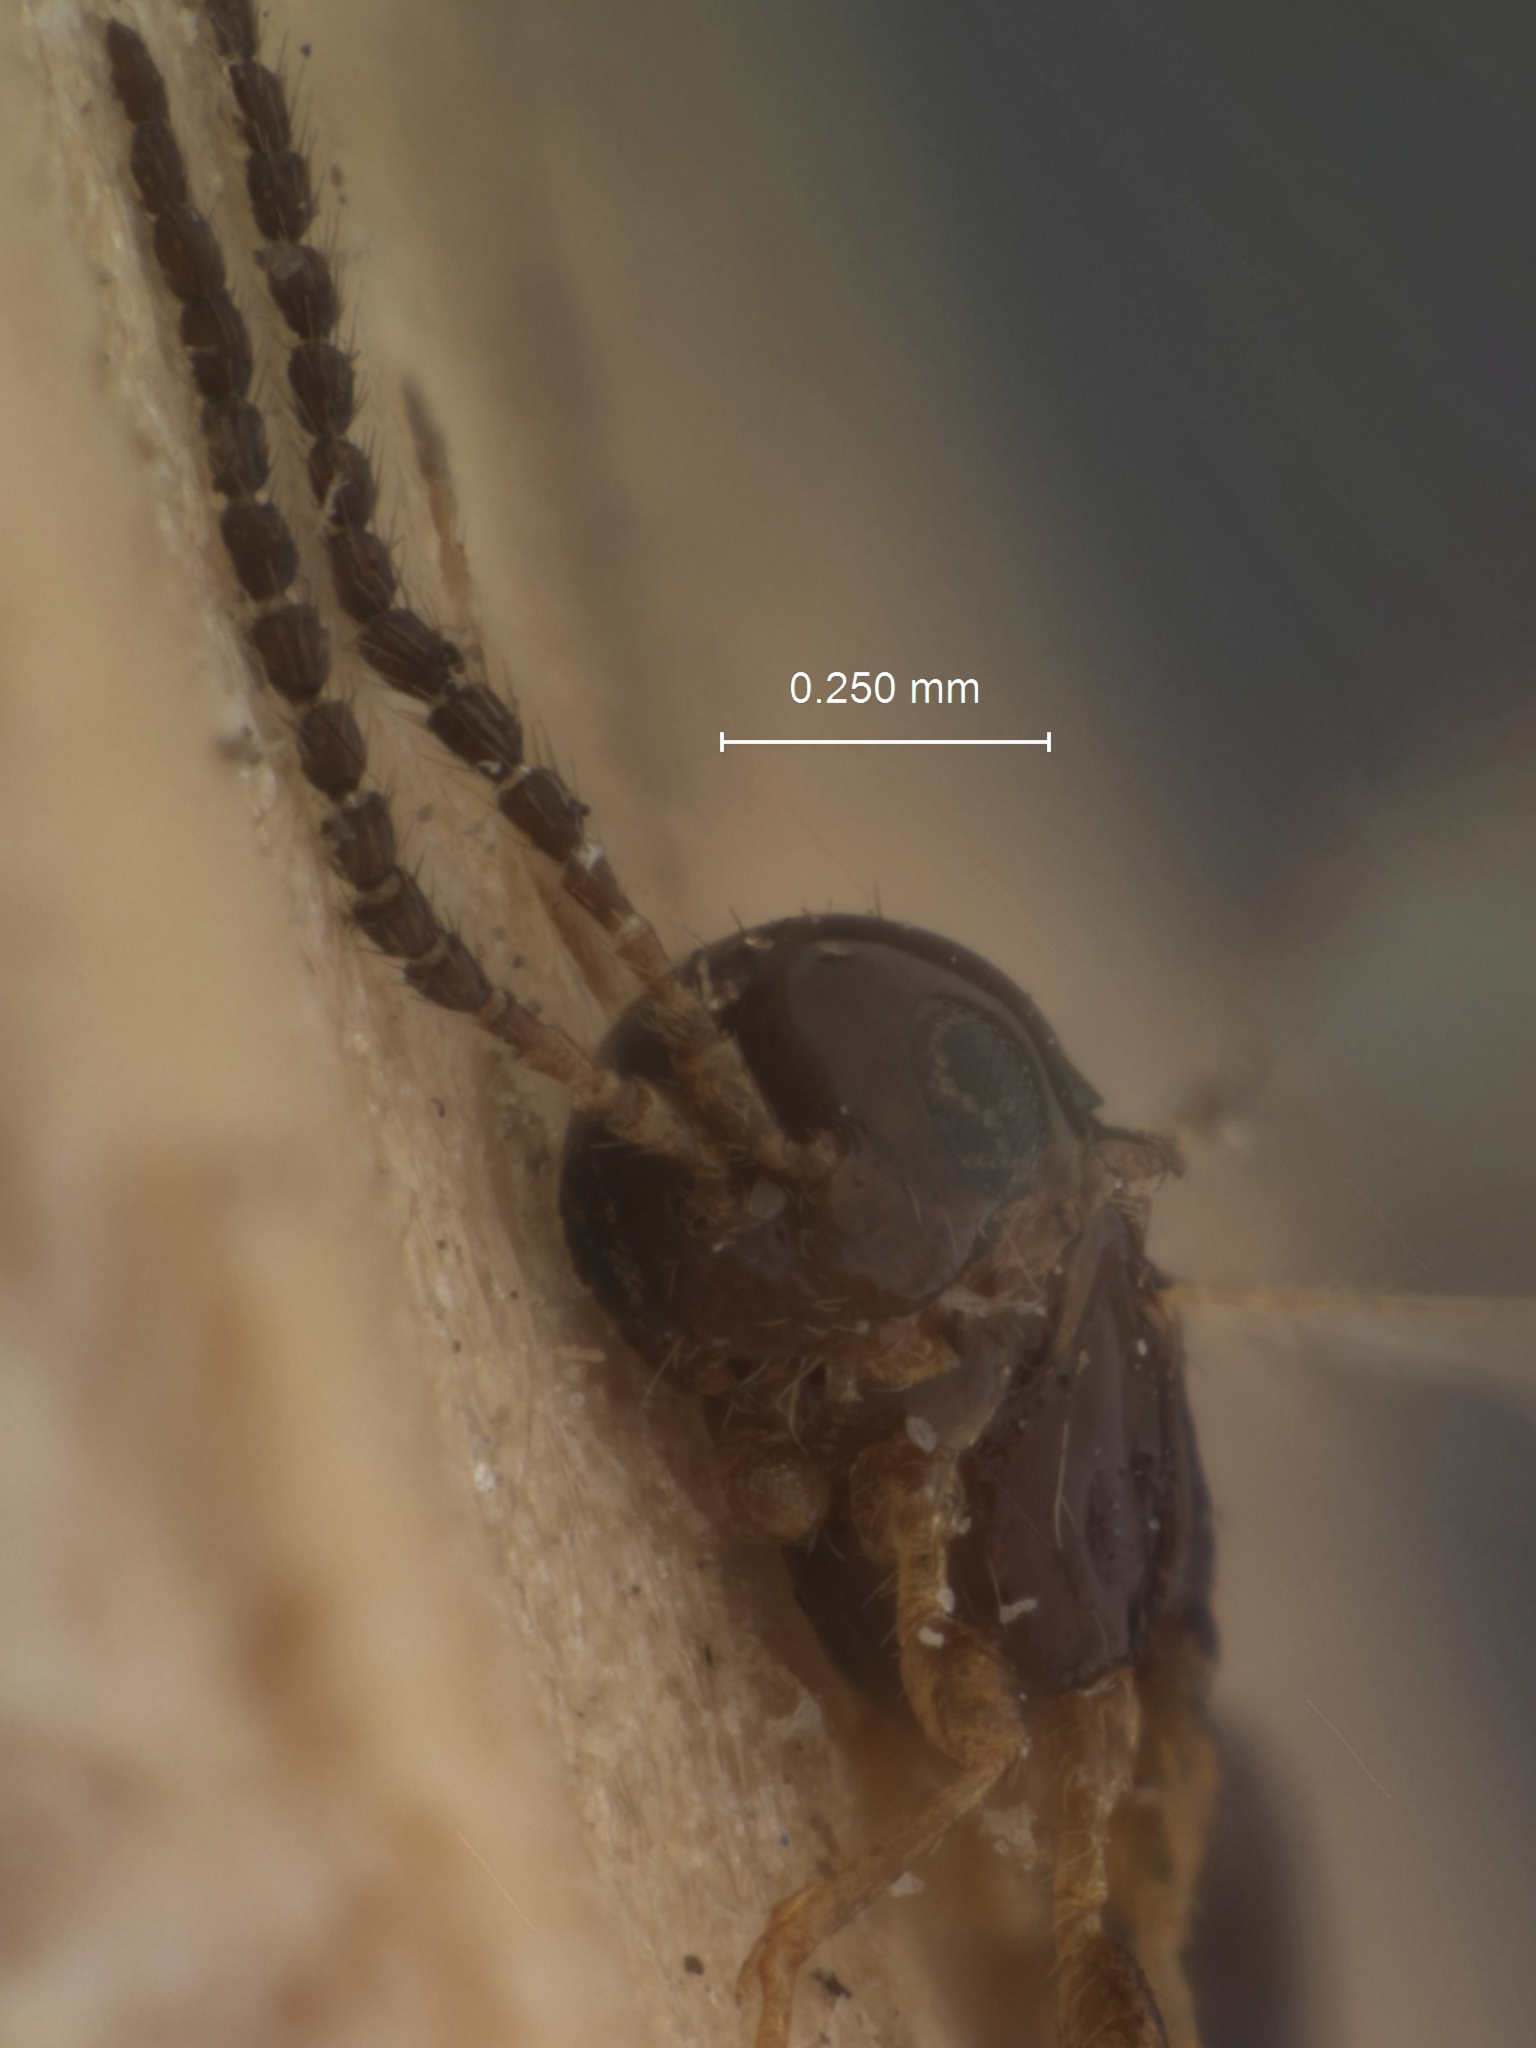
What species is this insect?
Aspilota brevissimicornis
